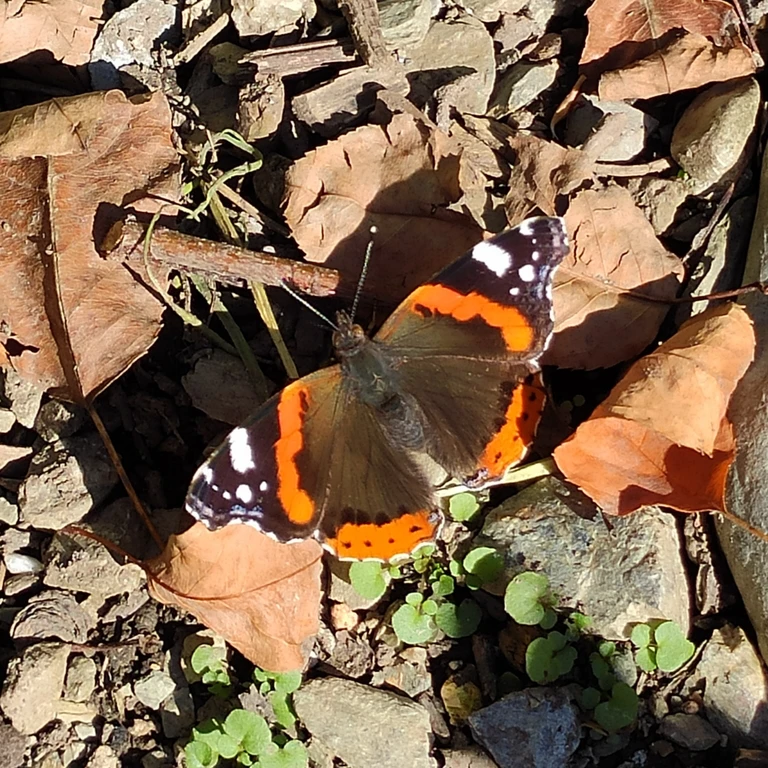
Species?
Vanessa atalanta
